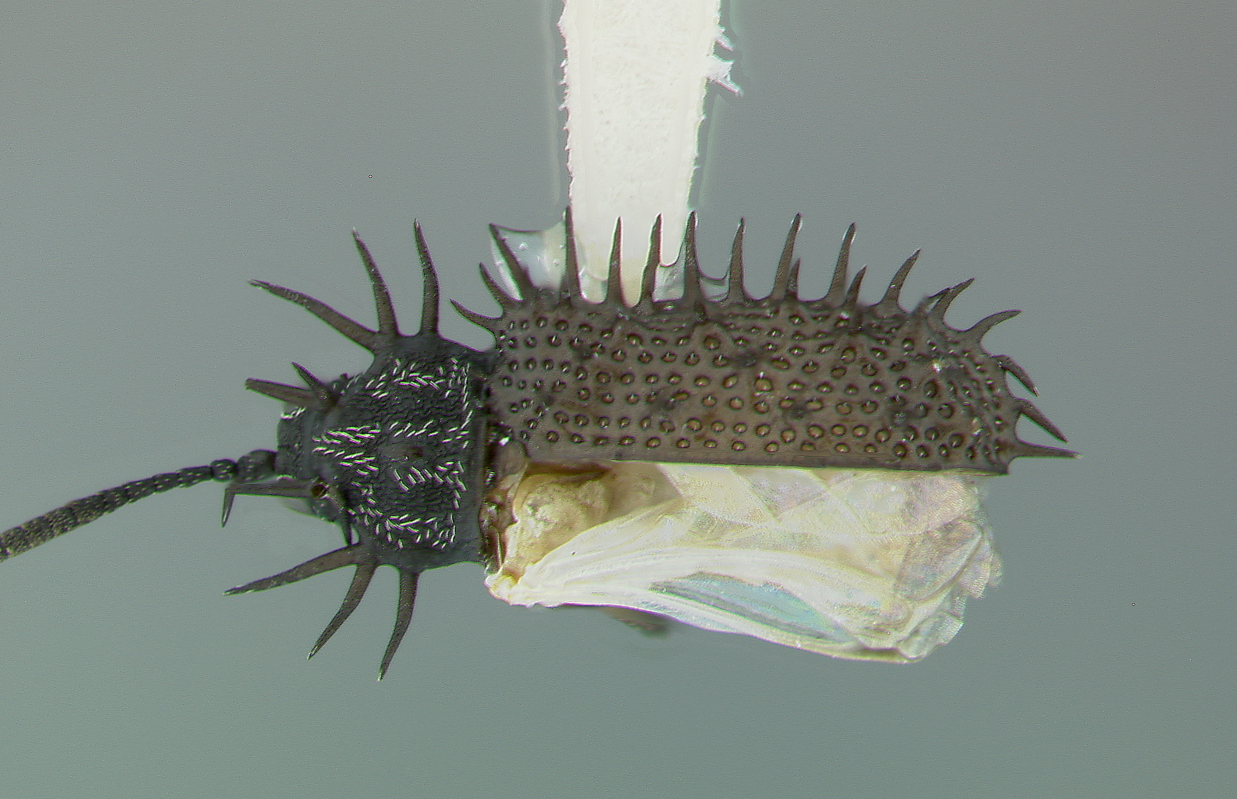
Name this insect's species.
Dactylispa luhi
